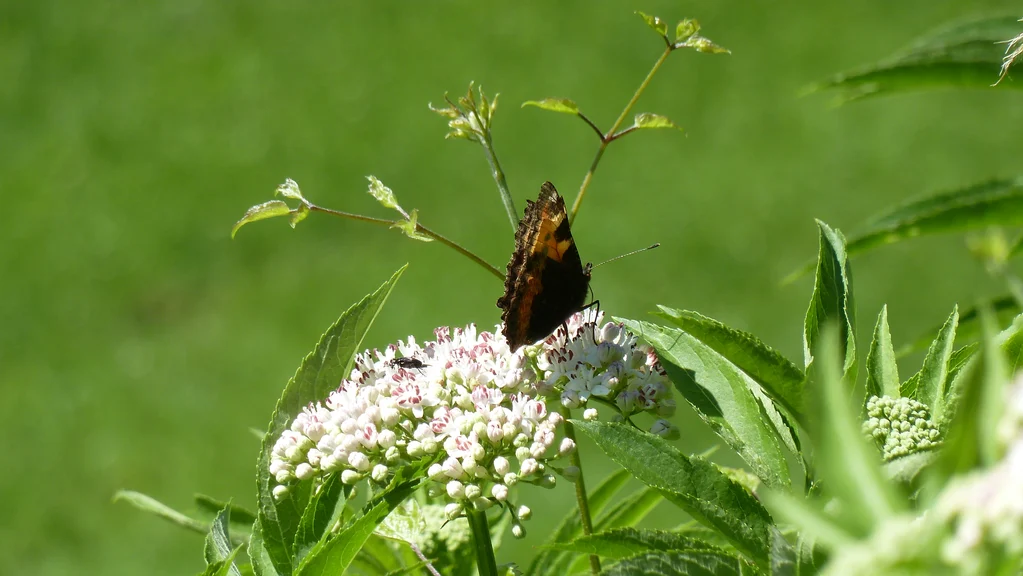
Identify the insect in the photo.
Aglais urticae
